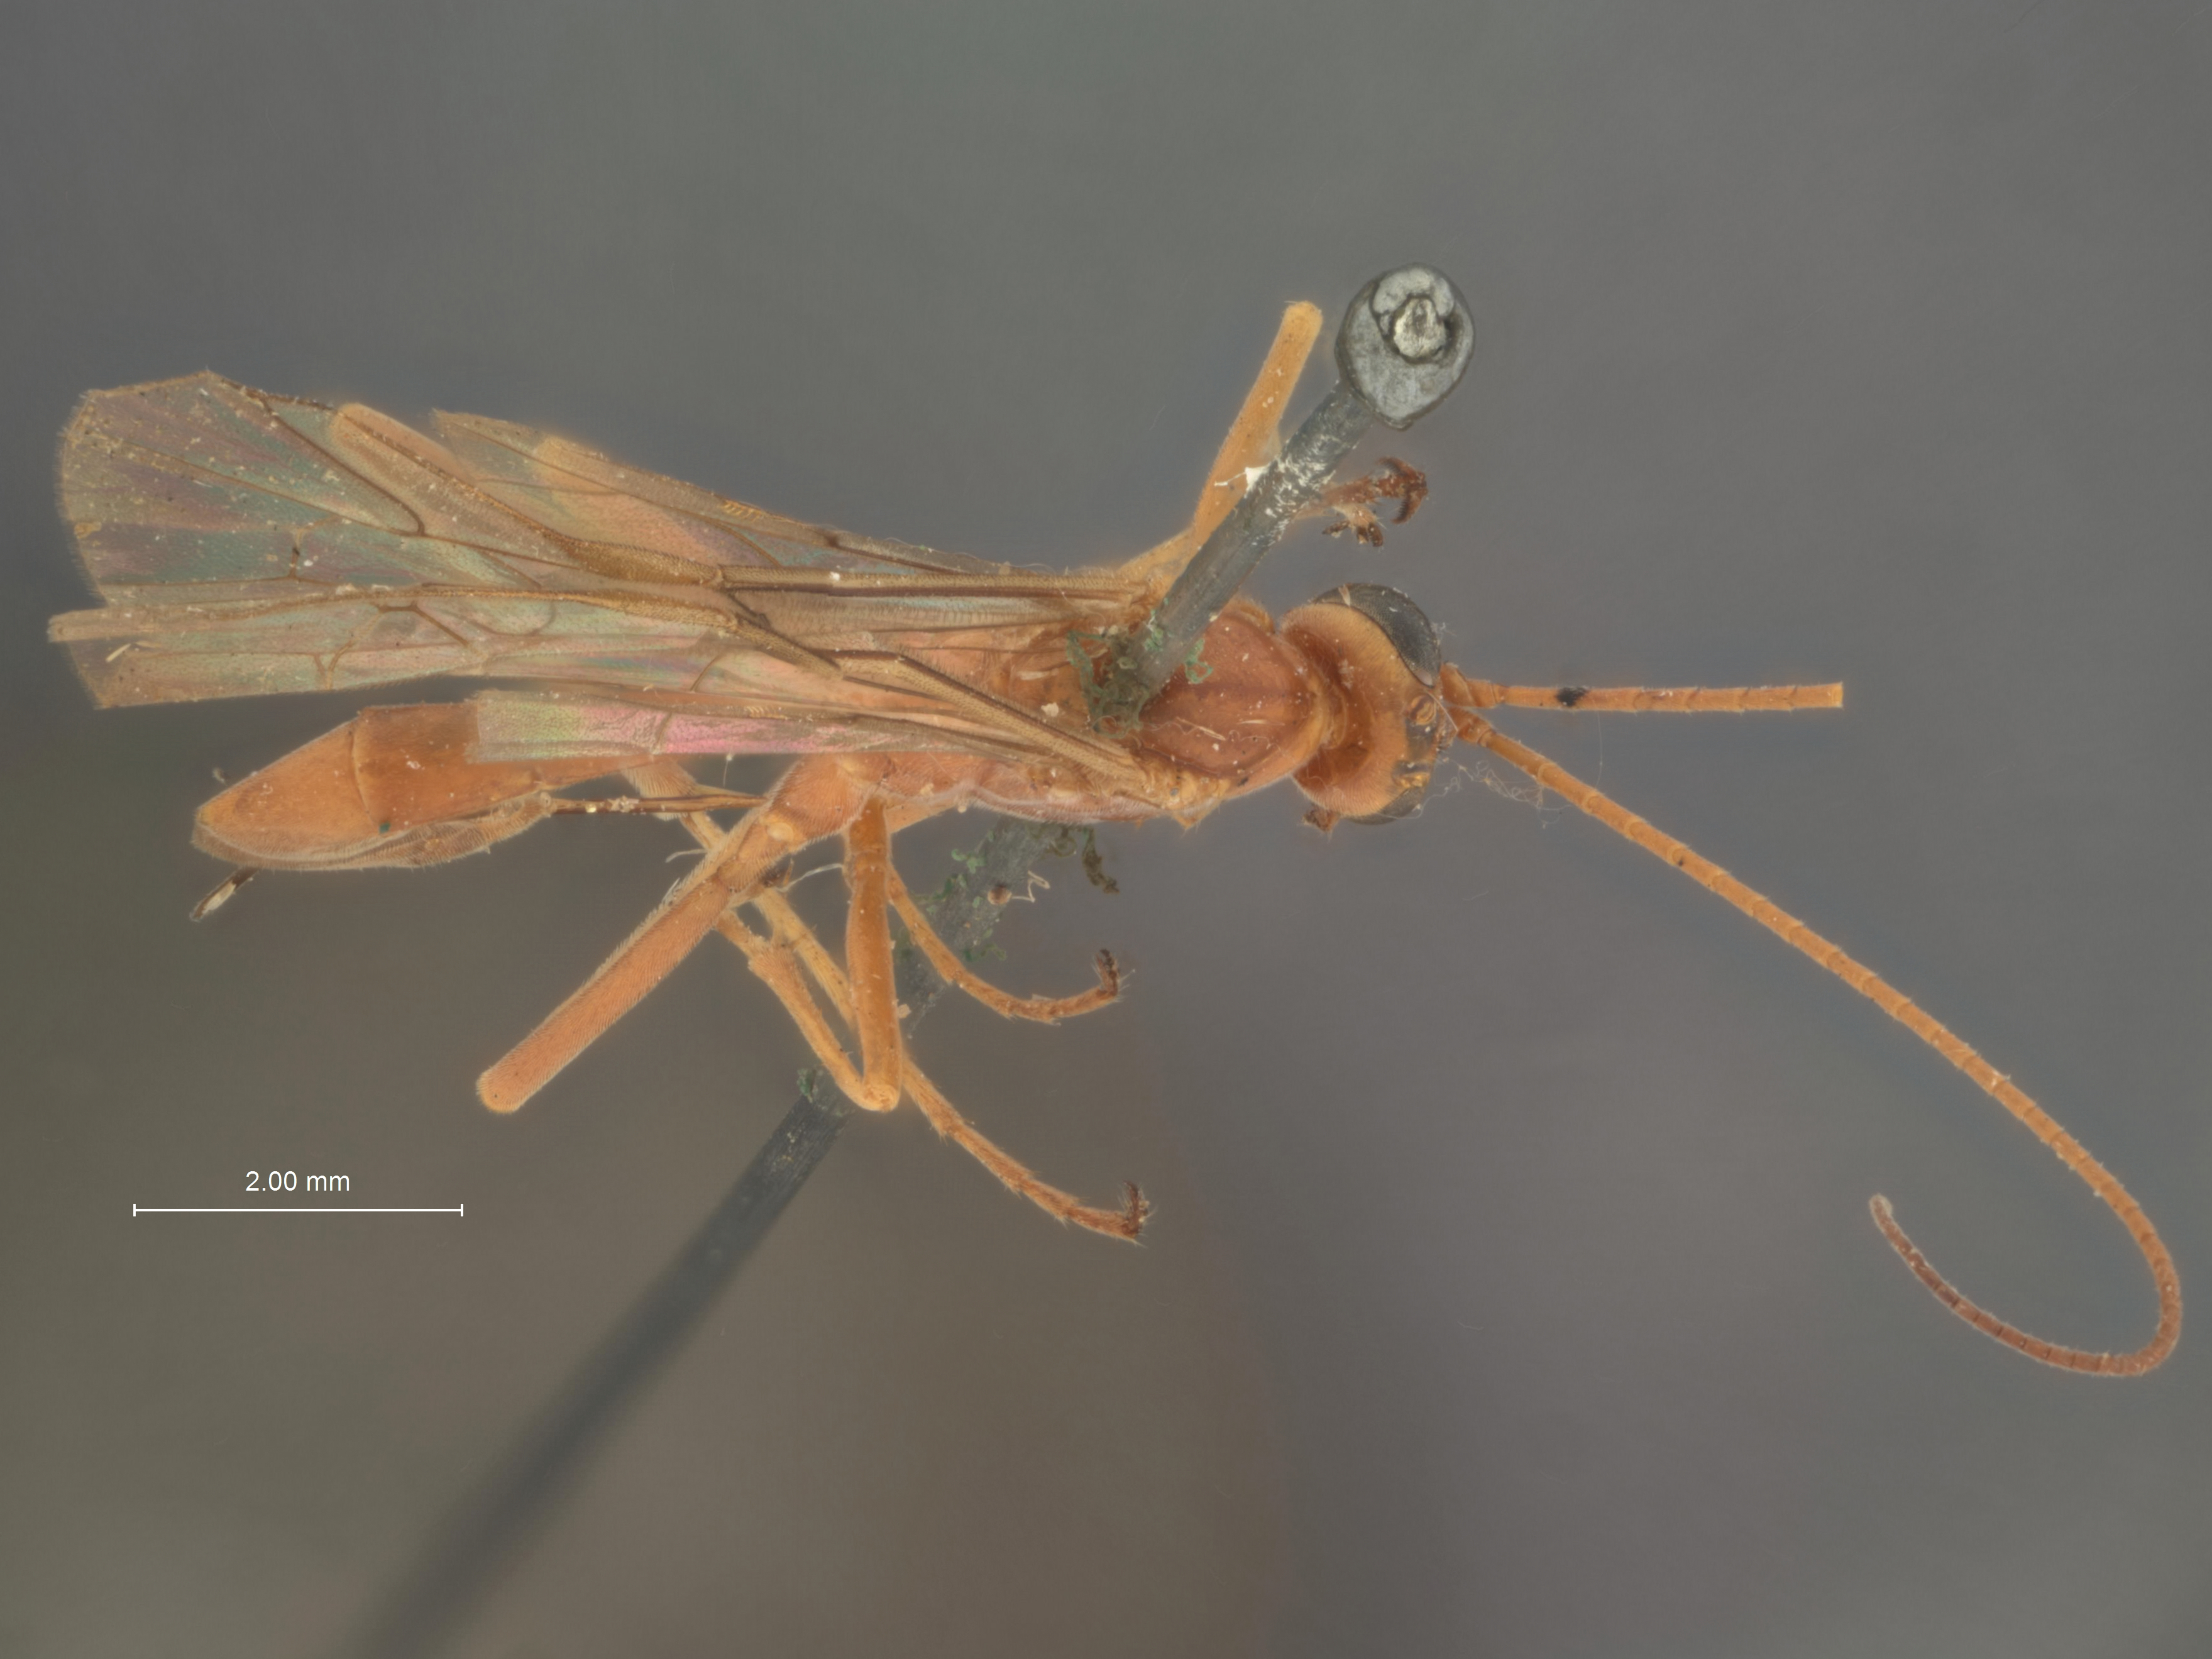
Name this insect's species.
Paniscus ocellatus
